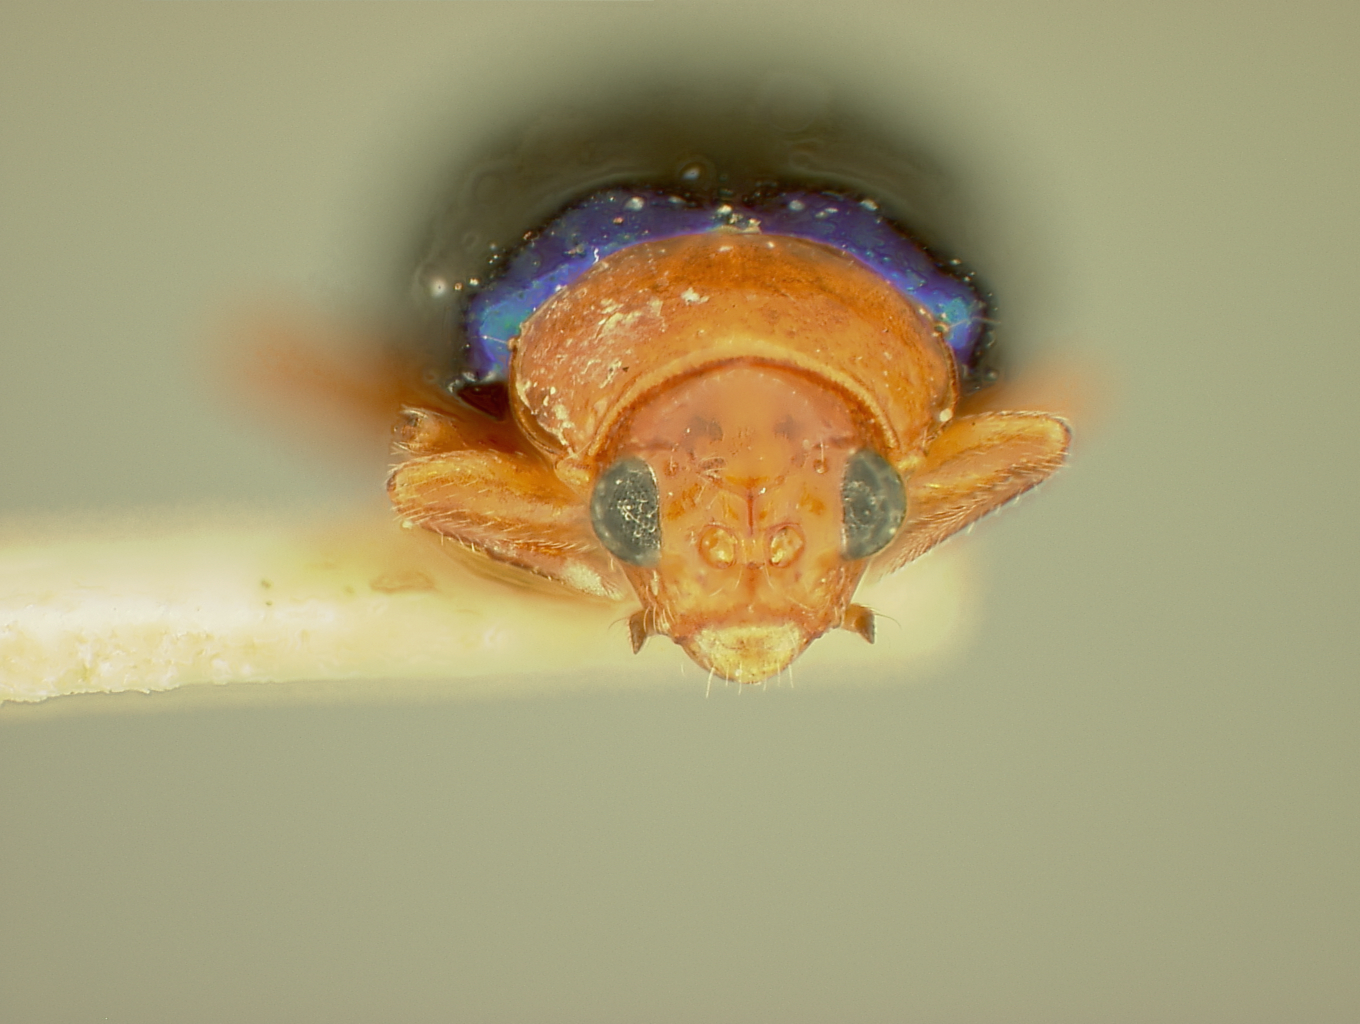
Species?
Homoschema ornatum
